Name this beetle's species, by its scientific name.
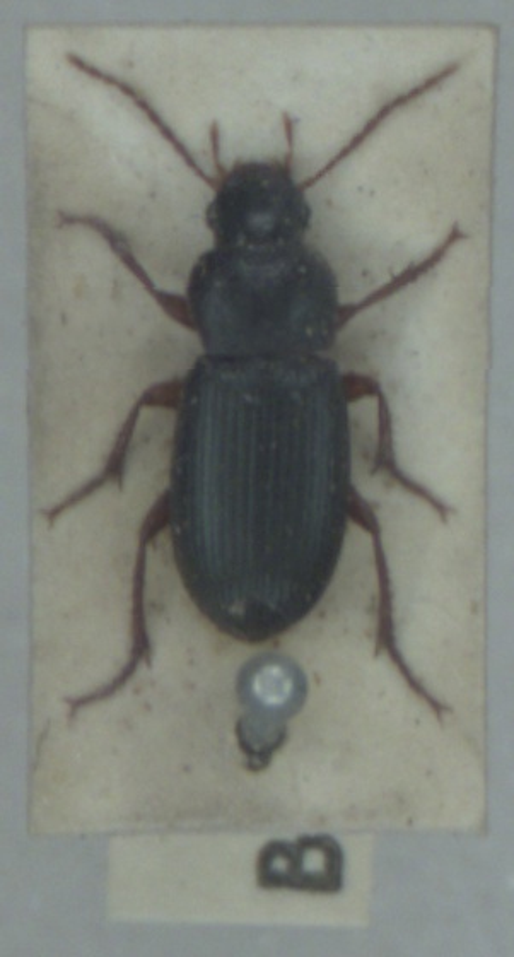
Ophonus azureus
